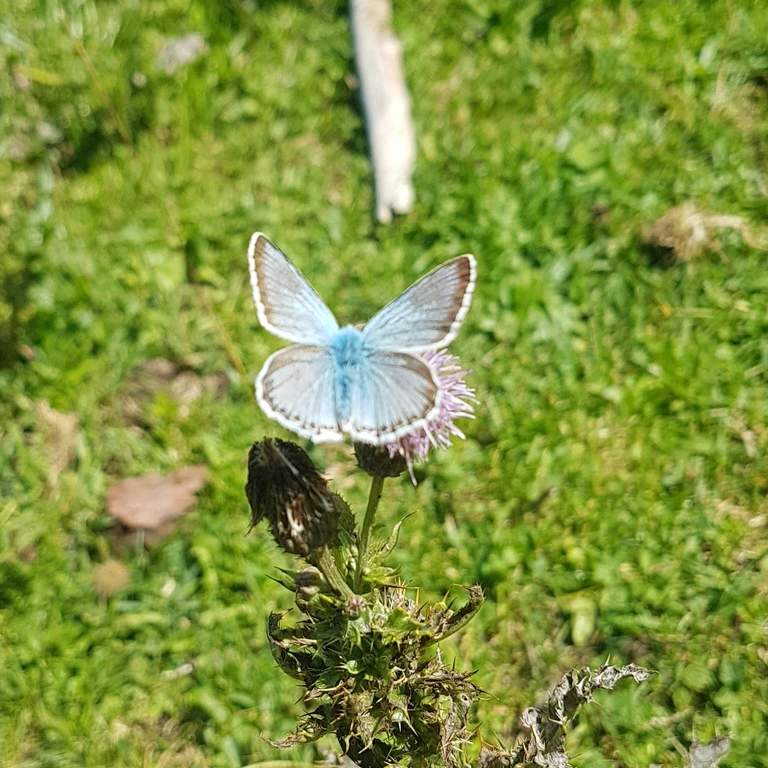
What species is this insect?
Lysandra coridon
